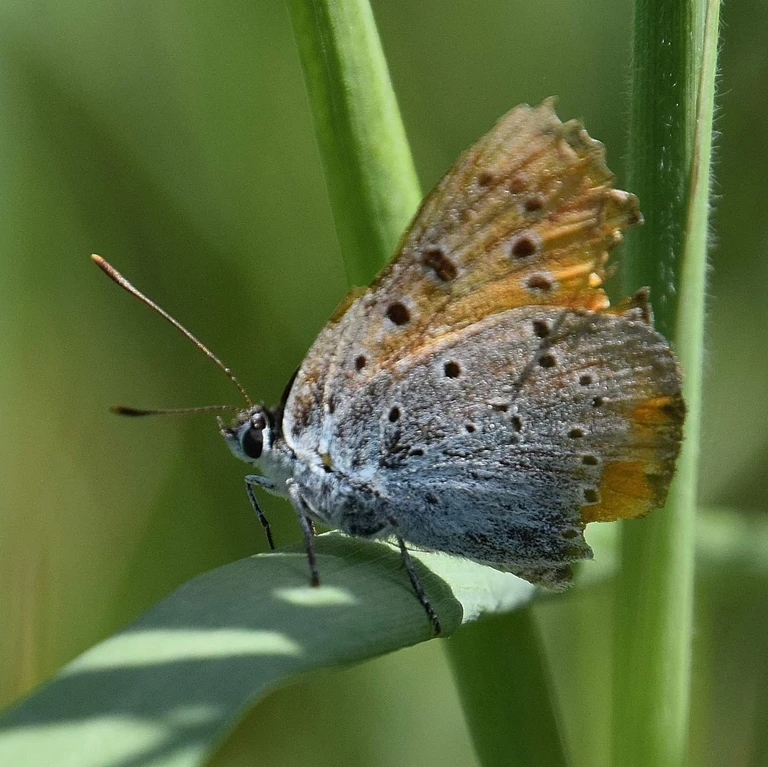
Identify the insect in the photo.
Lycaena dispar
